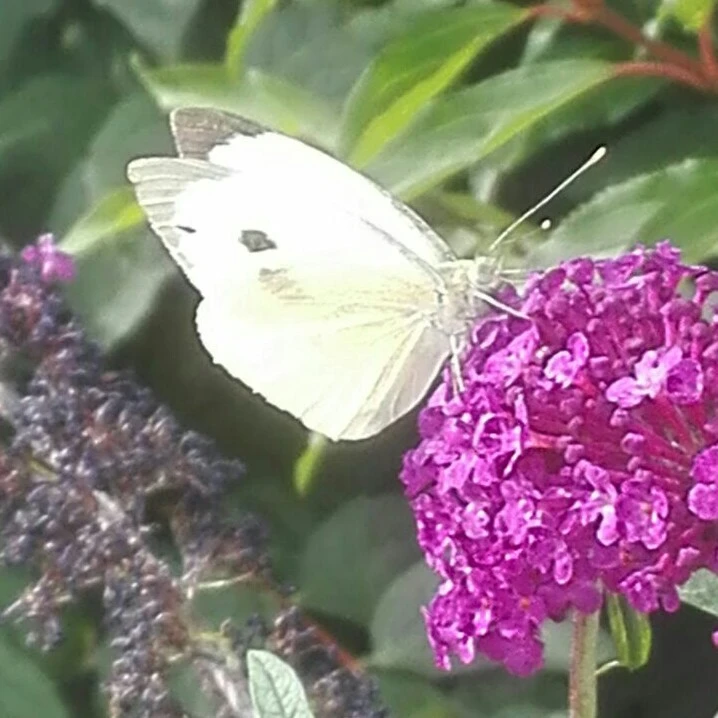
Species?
Pieris brassicae
